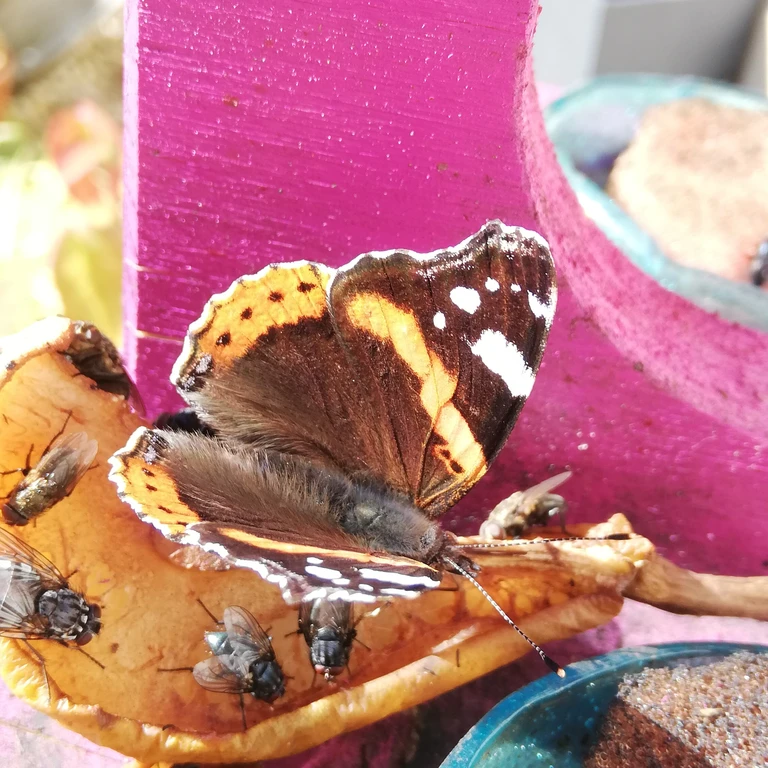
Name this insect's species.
Vanessa atalanta
